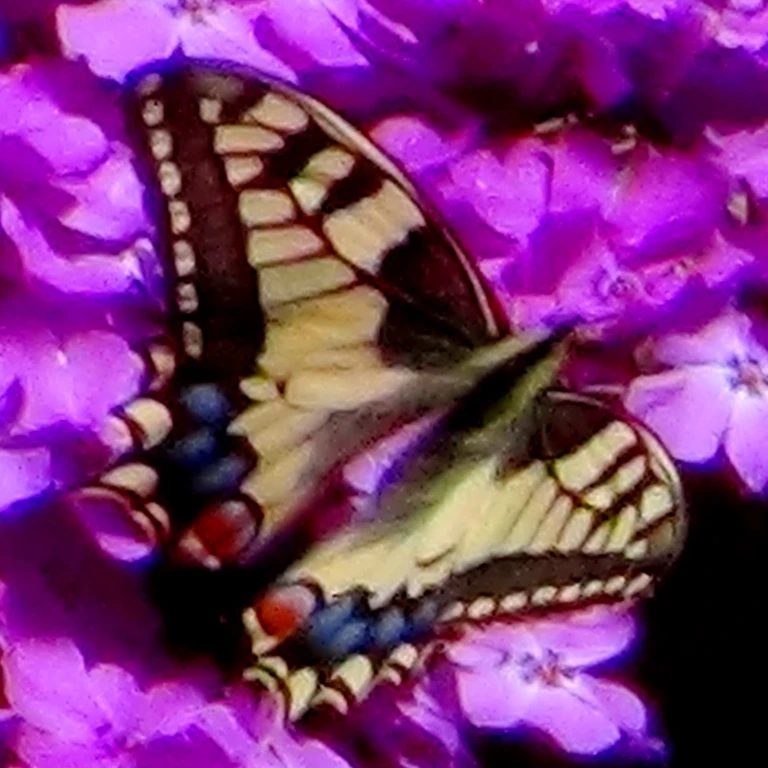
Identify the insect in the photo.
Papilio machaon
